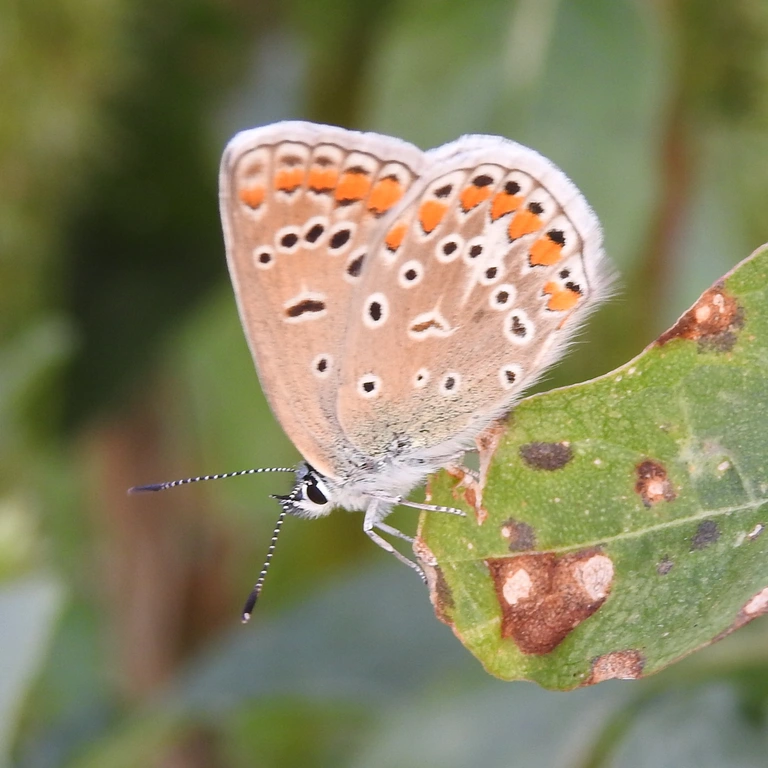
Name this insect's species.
Polyommatus icarus
